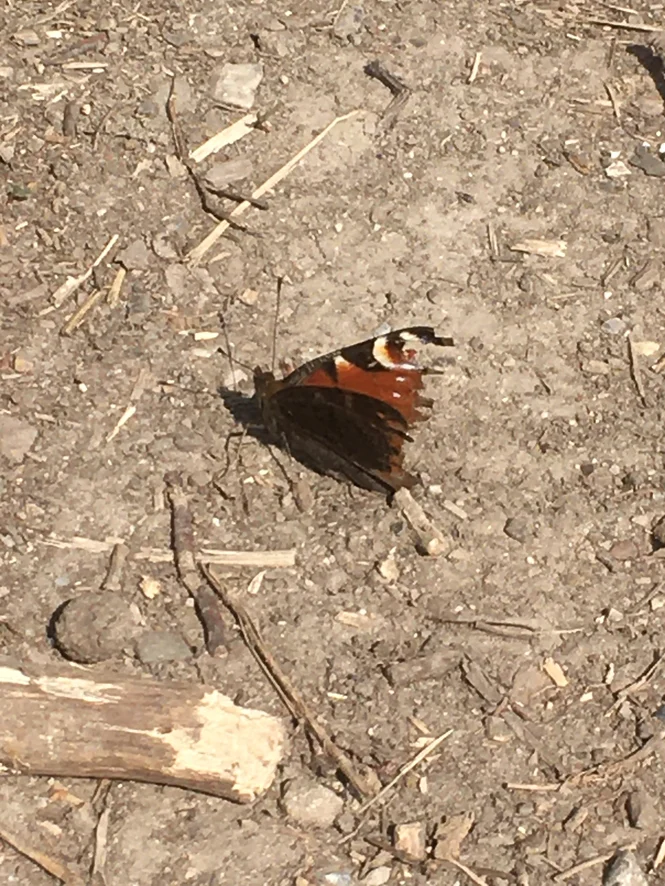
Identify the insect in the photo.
Aglais io
